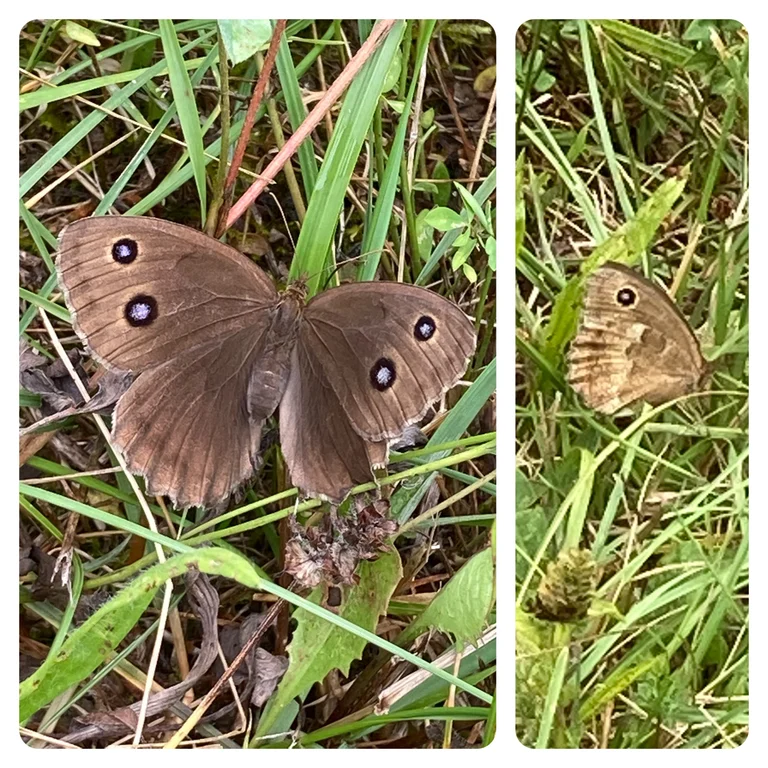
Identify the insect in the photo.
Minois dryas
